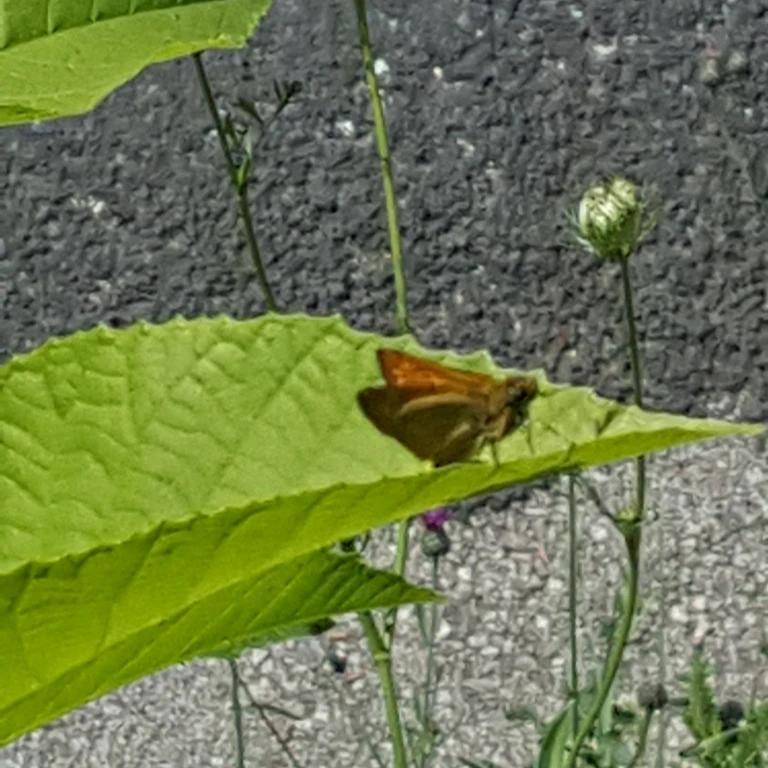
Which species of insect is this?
Ochlodes sylvanus (also Ochlodes venata)
